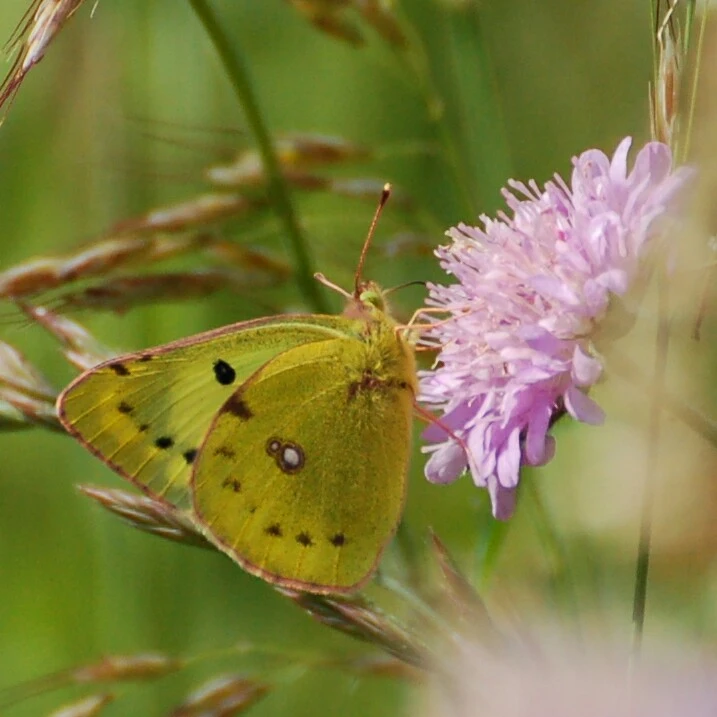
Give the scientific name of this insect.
Colias hyale/alfacariensis
